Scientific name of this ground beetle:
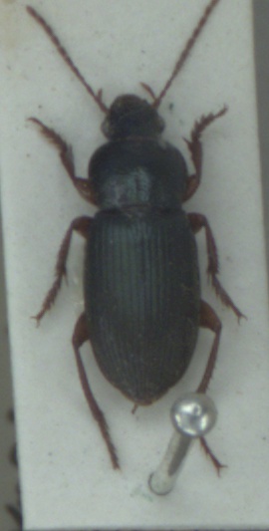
Ophonus laticollis
